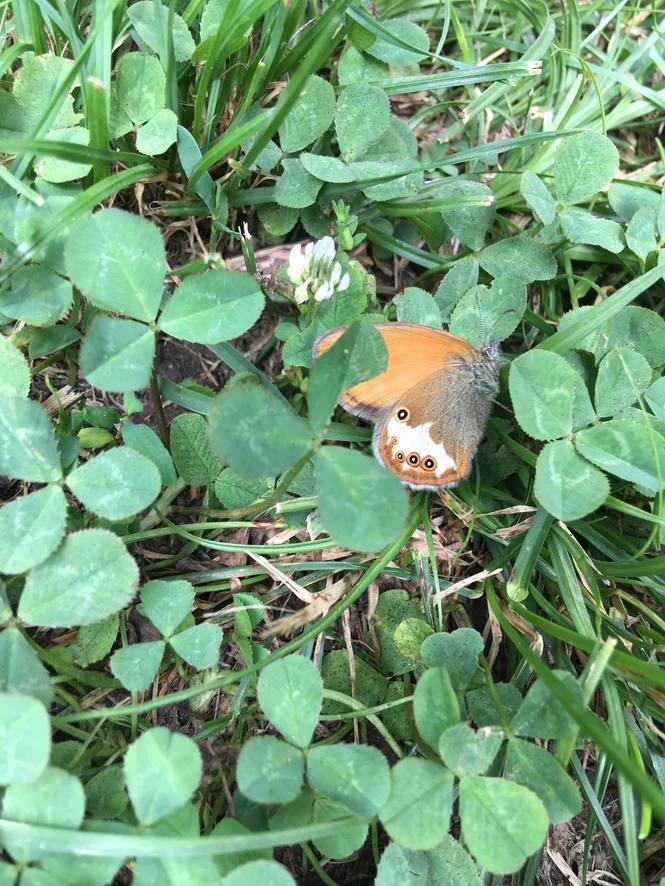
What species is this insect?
Coenonympha arcania
